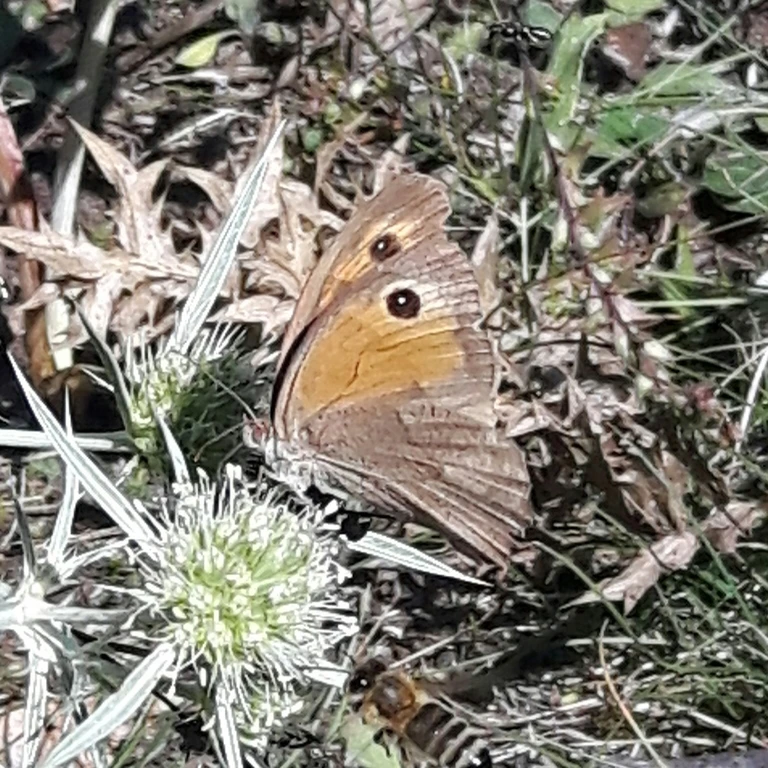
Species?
Maniola jurtina
